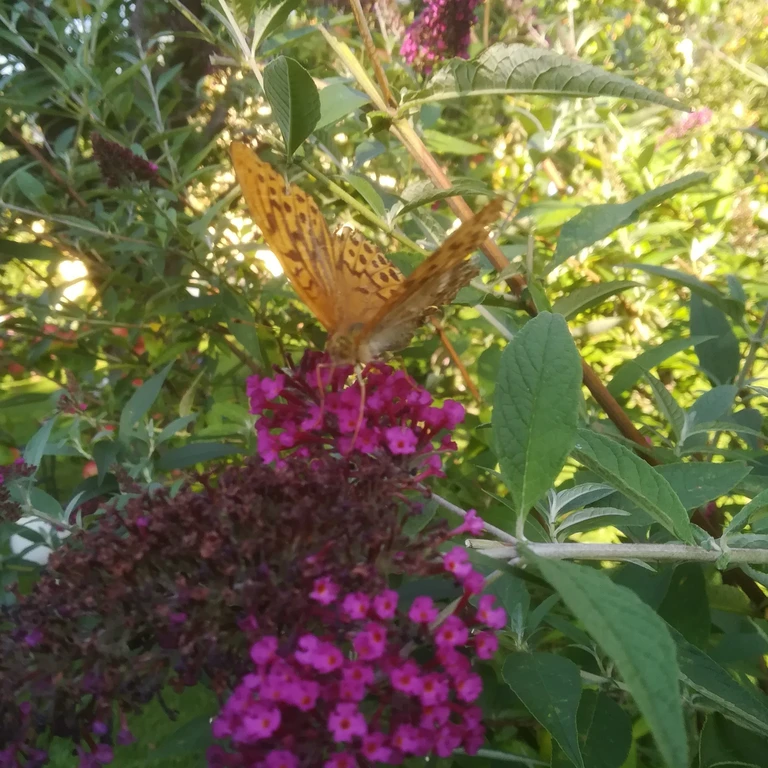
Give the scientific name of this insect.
Argynnis paphia
